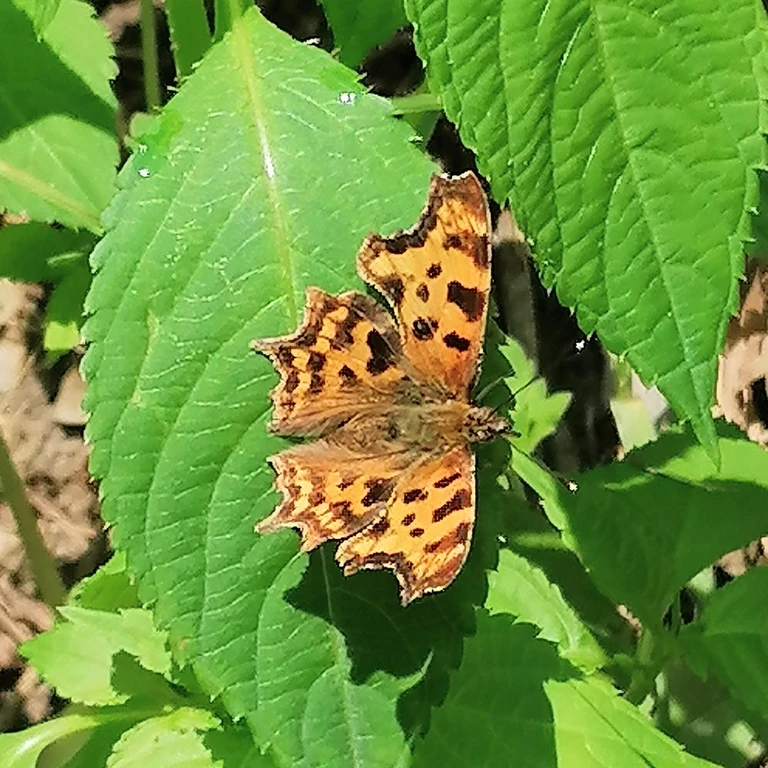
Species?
Polygonia c-album
